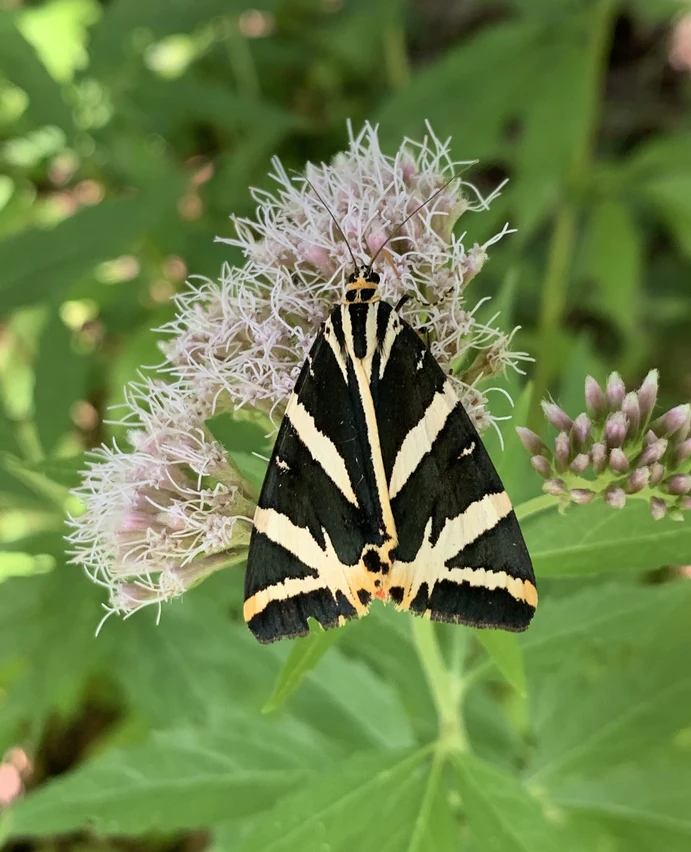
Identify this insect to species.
Euplagia quadripunctaria
